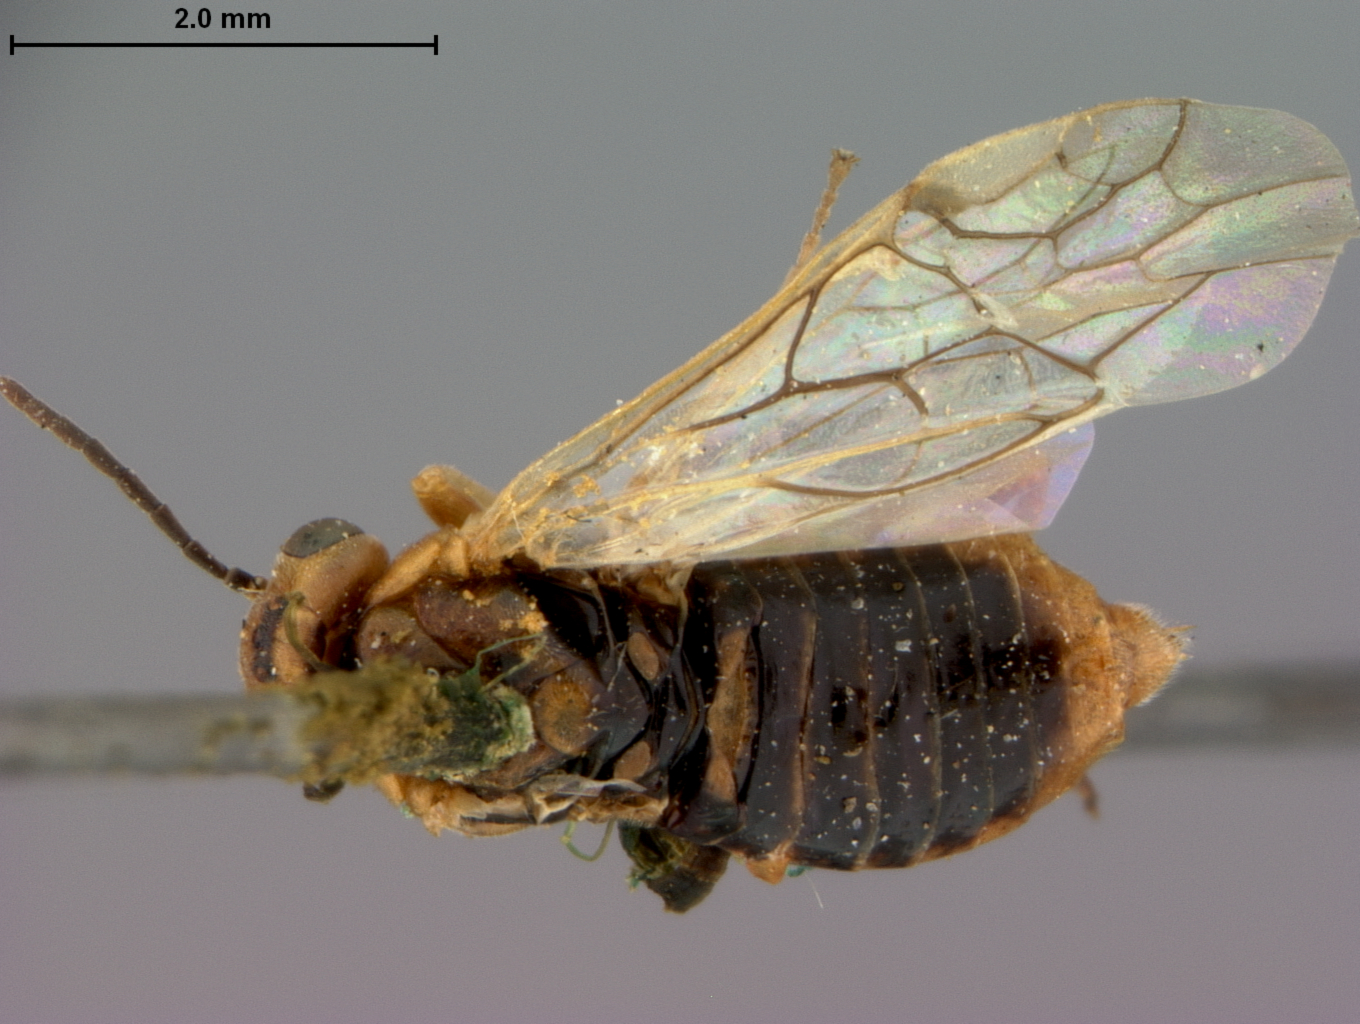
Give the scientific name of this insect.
Hoplocampa montanicola
